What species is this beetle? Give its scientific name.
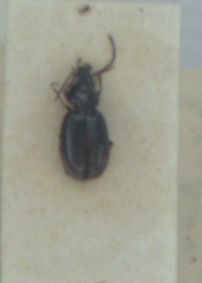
Bembidion guttula
